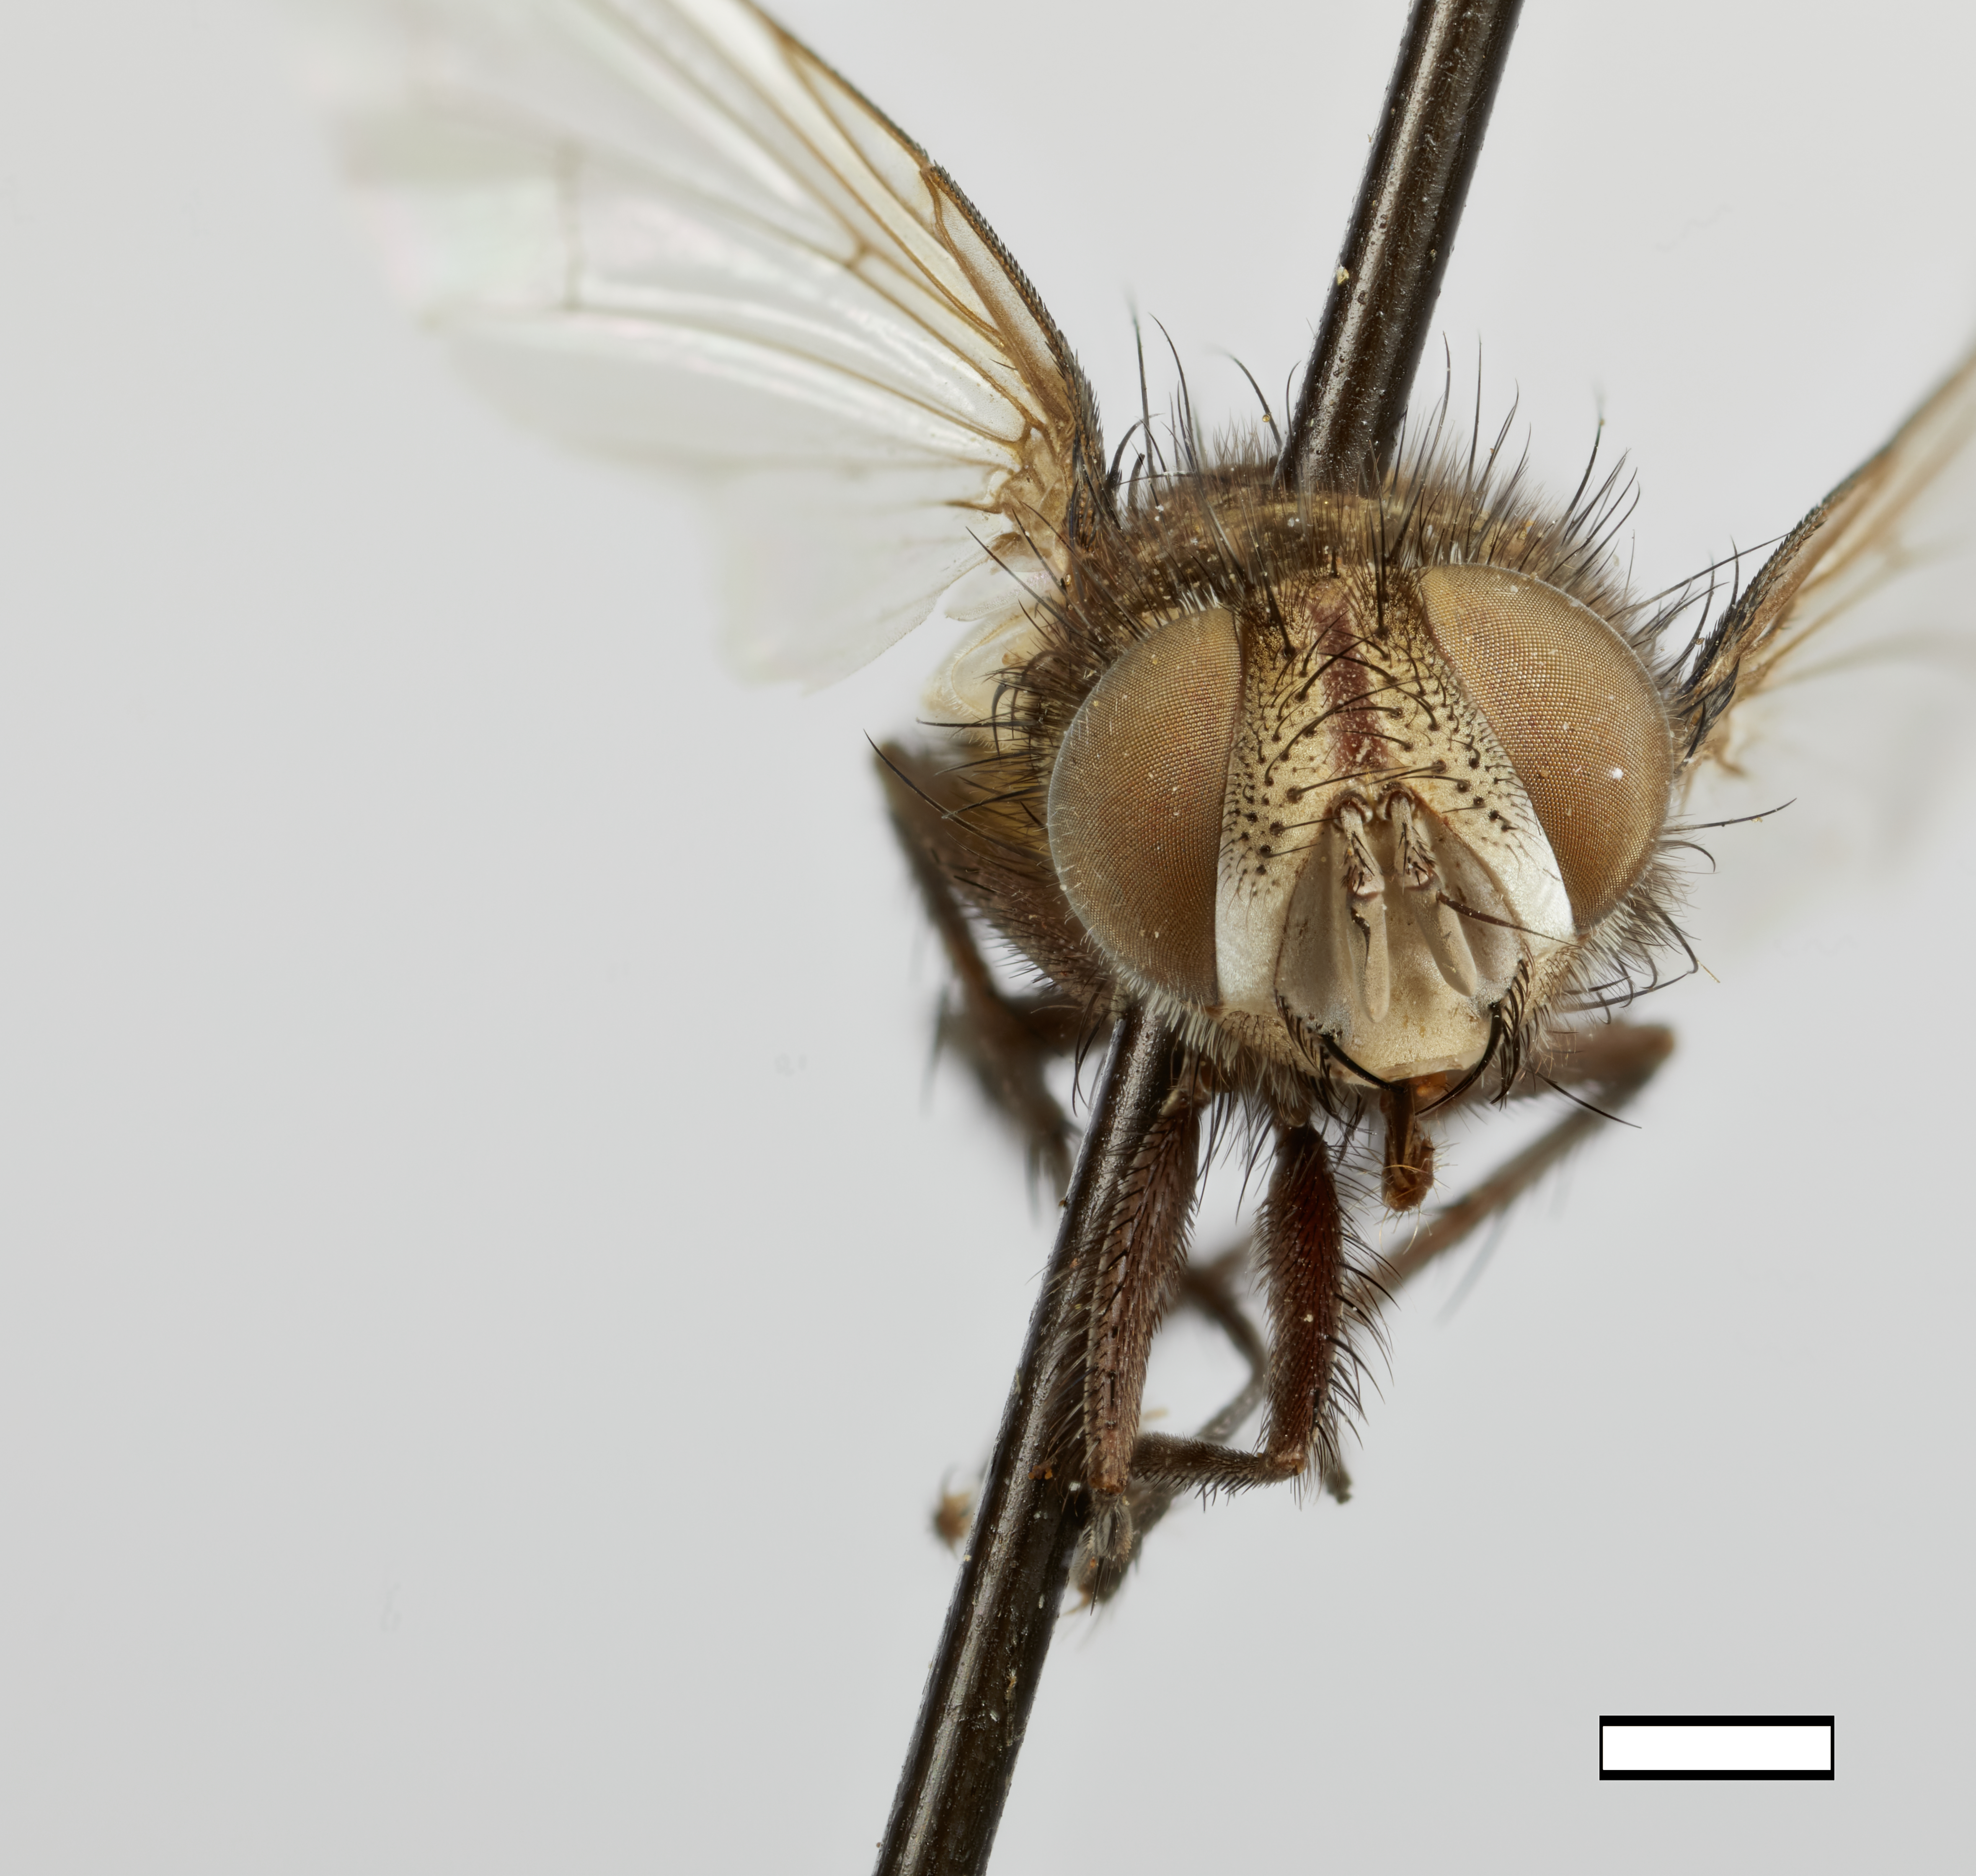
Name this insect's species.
Eunemorilla peruviana
